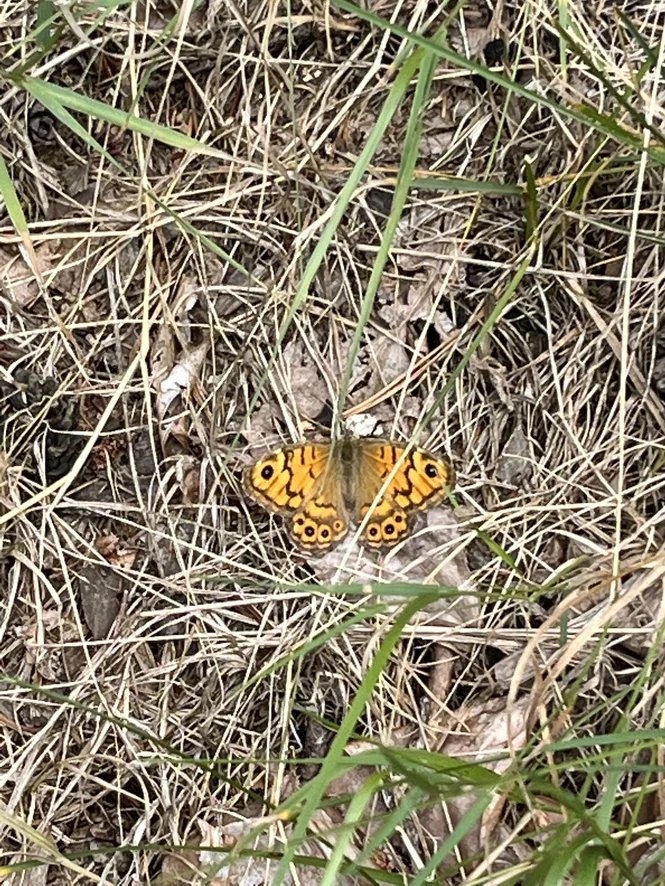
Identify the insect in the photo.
Lasiommata megera (also Pararge megera)
